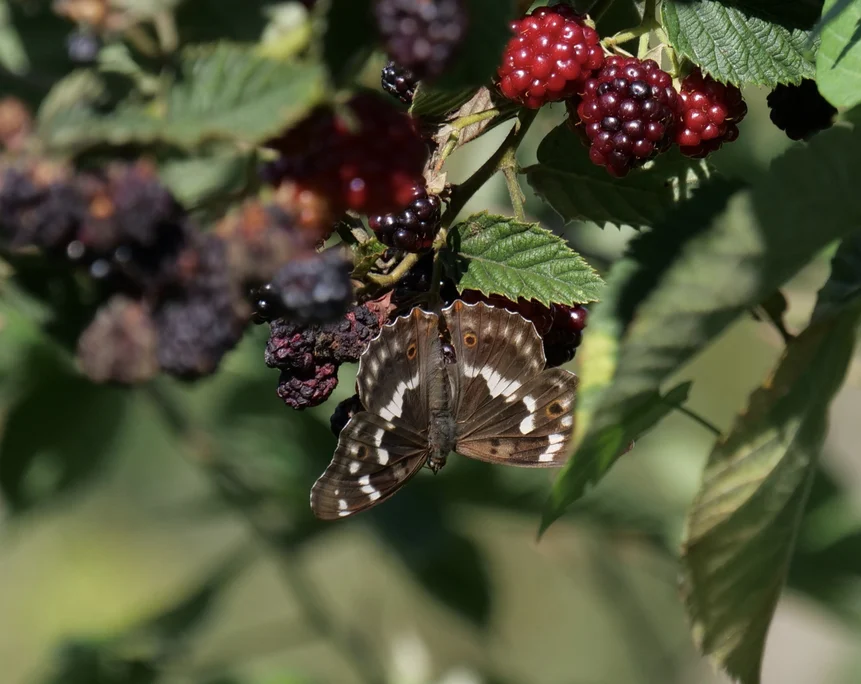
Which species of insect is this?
Apatura ilia
